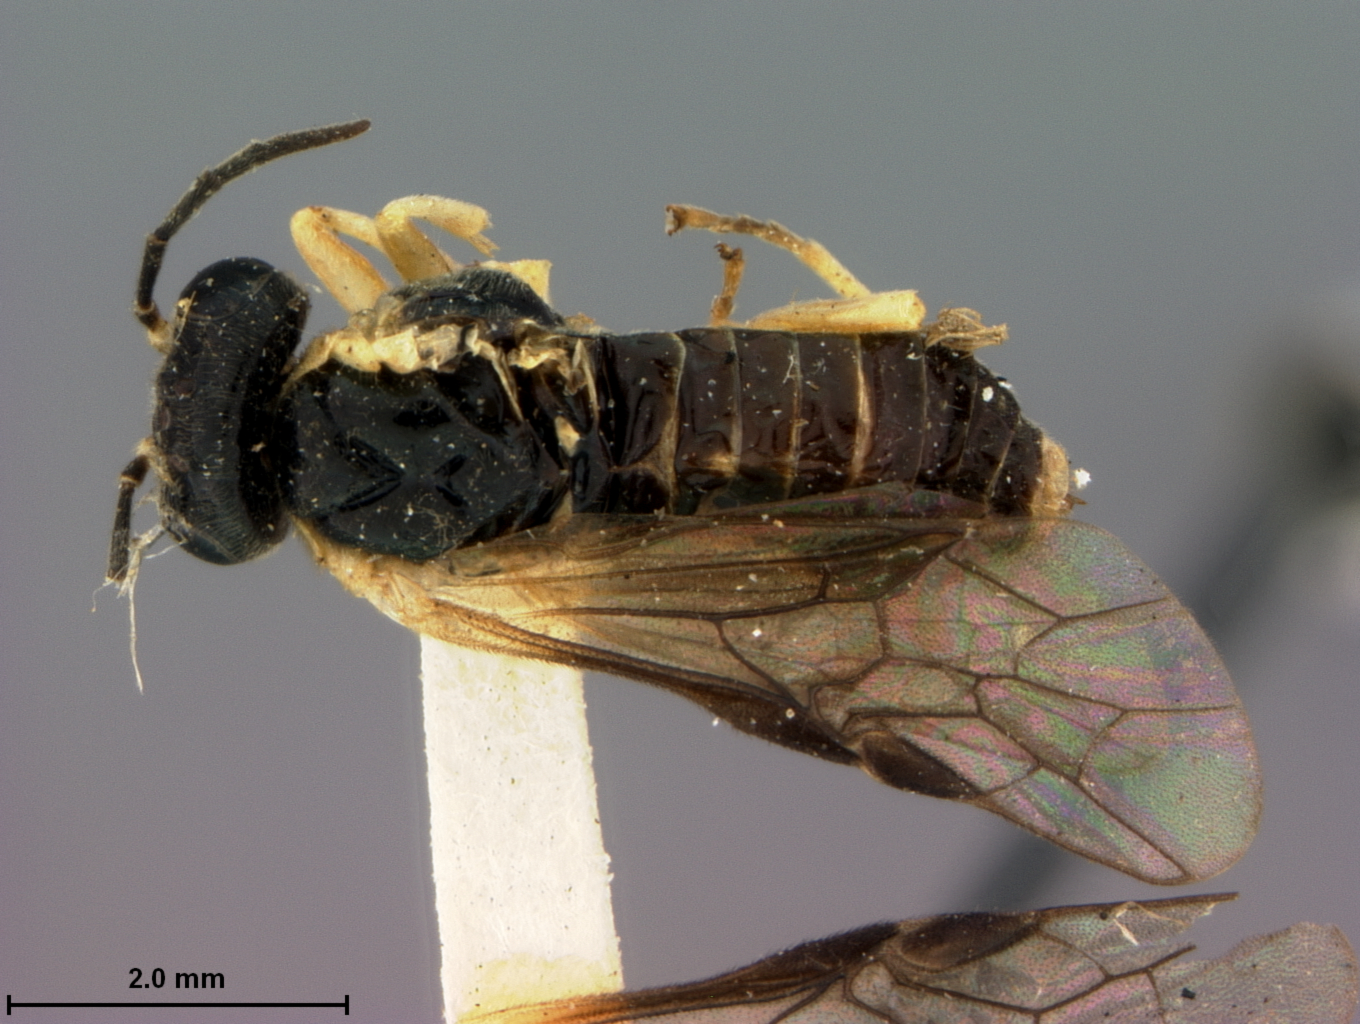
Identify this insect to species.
Aneugmenus japonicus
